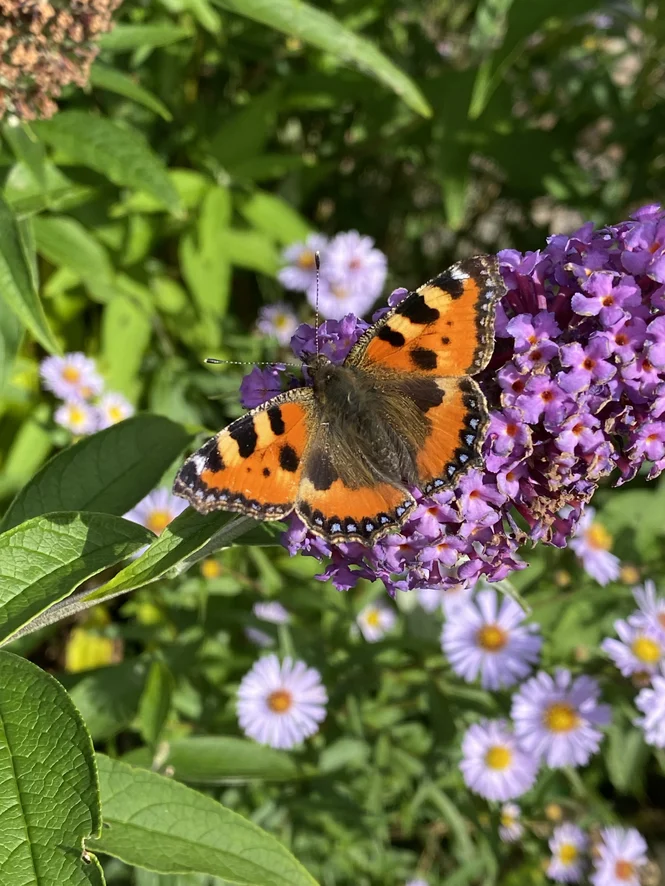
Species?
Aglais urticae
